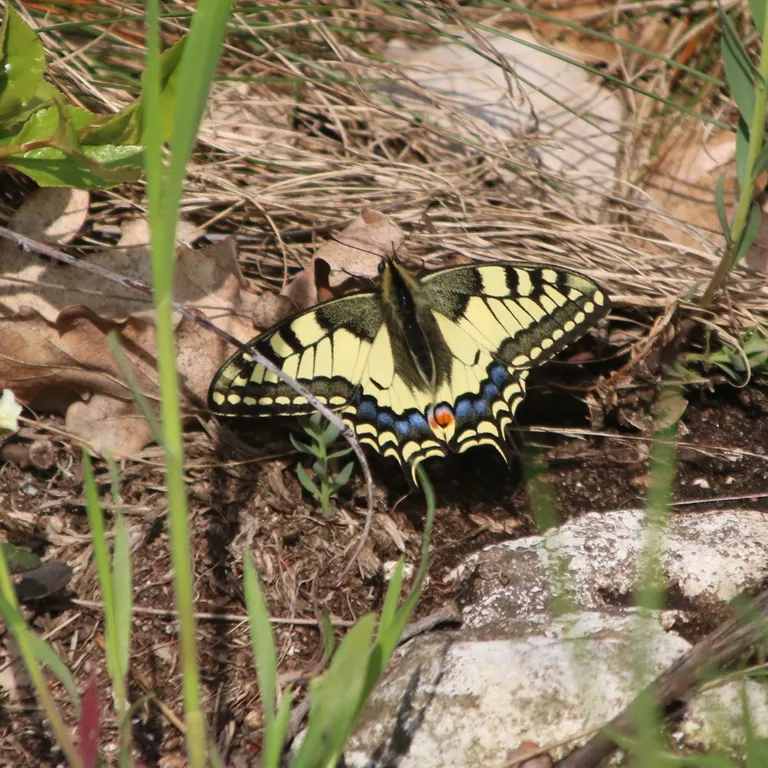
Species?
Papilio machaon
